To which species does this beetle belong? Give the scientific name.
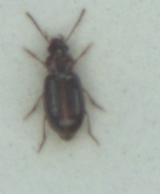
Bradycellus ruficollis
